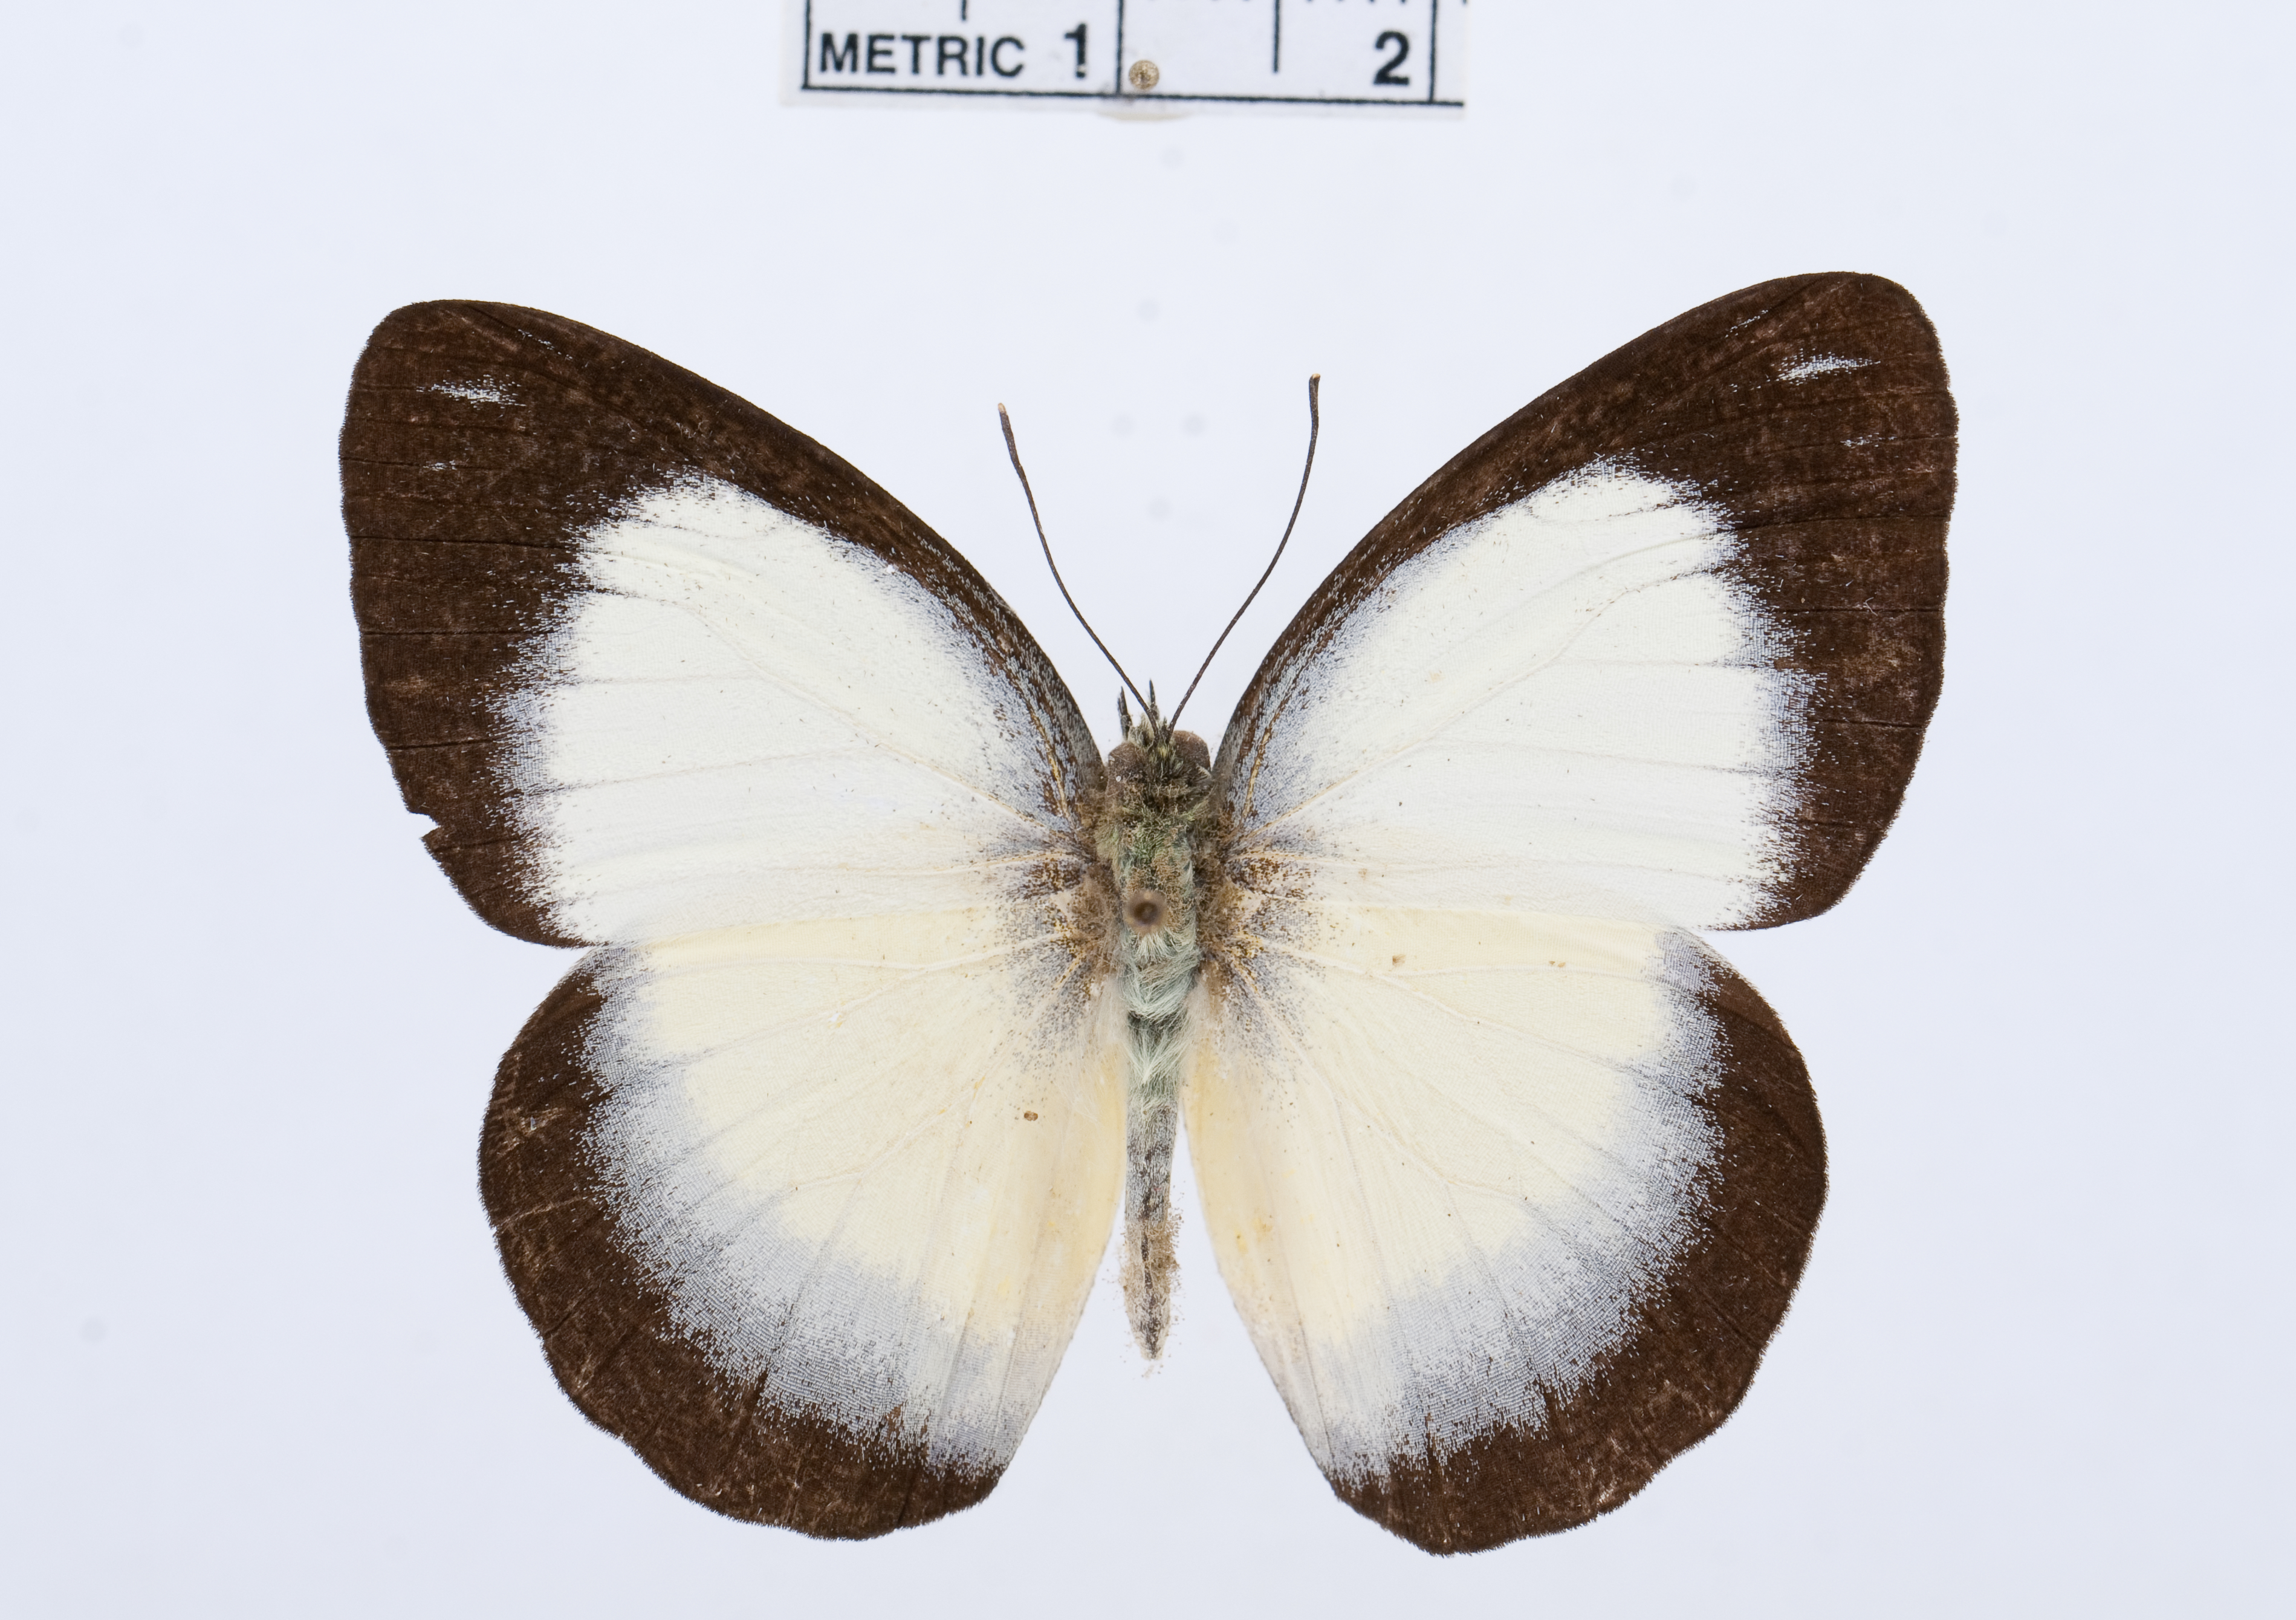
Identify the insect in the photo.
Cepora perimale
